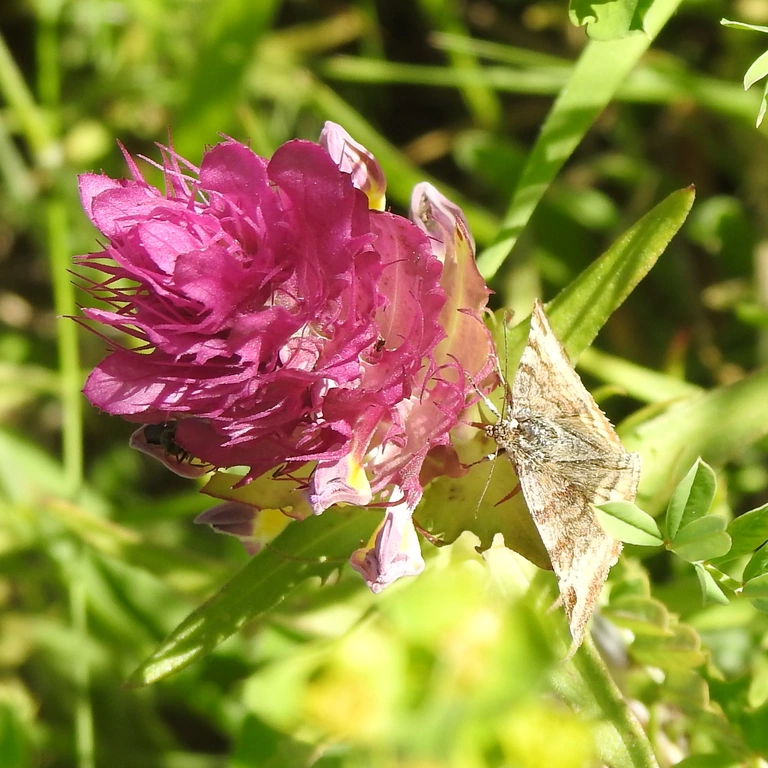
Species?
Euclidia glyphica
